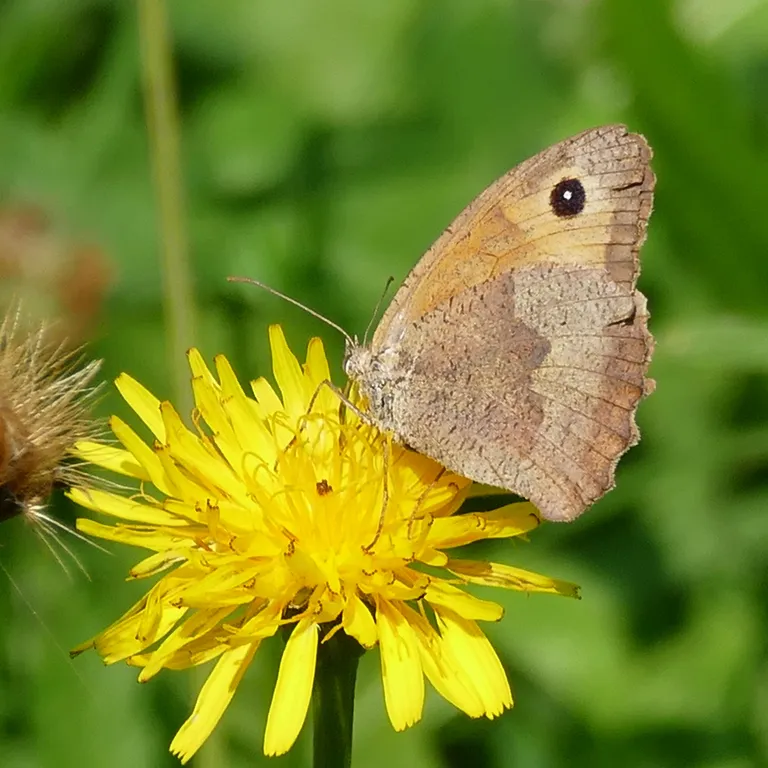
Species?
Maniola jurtina
